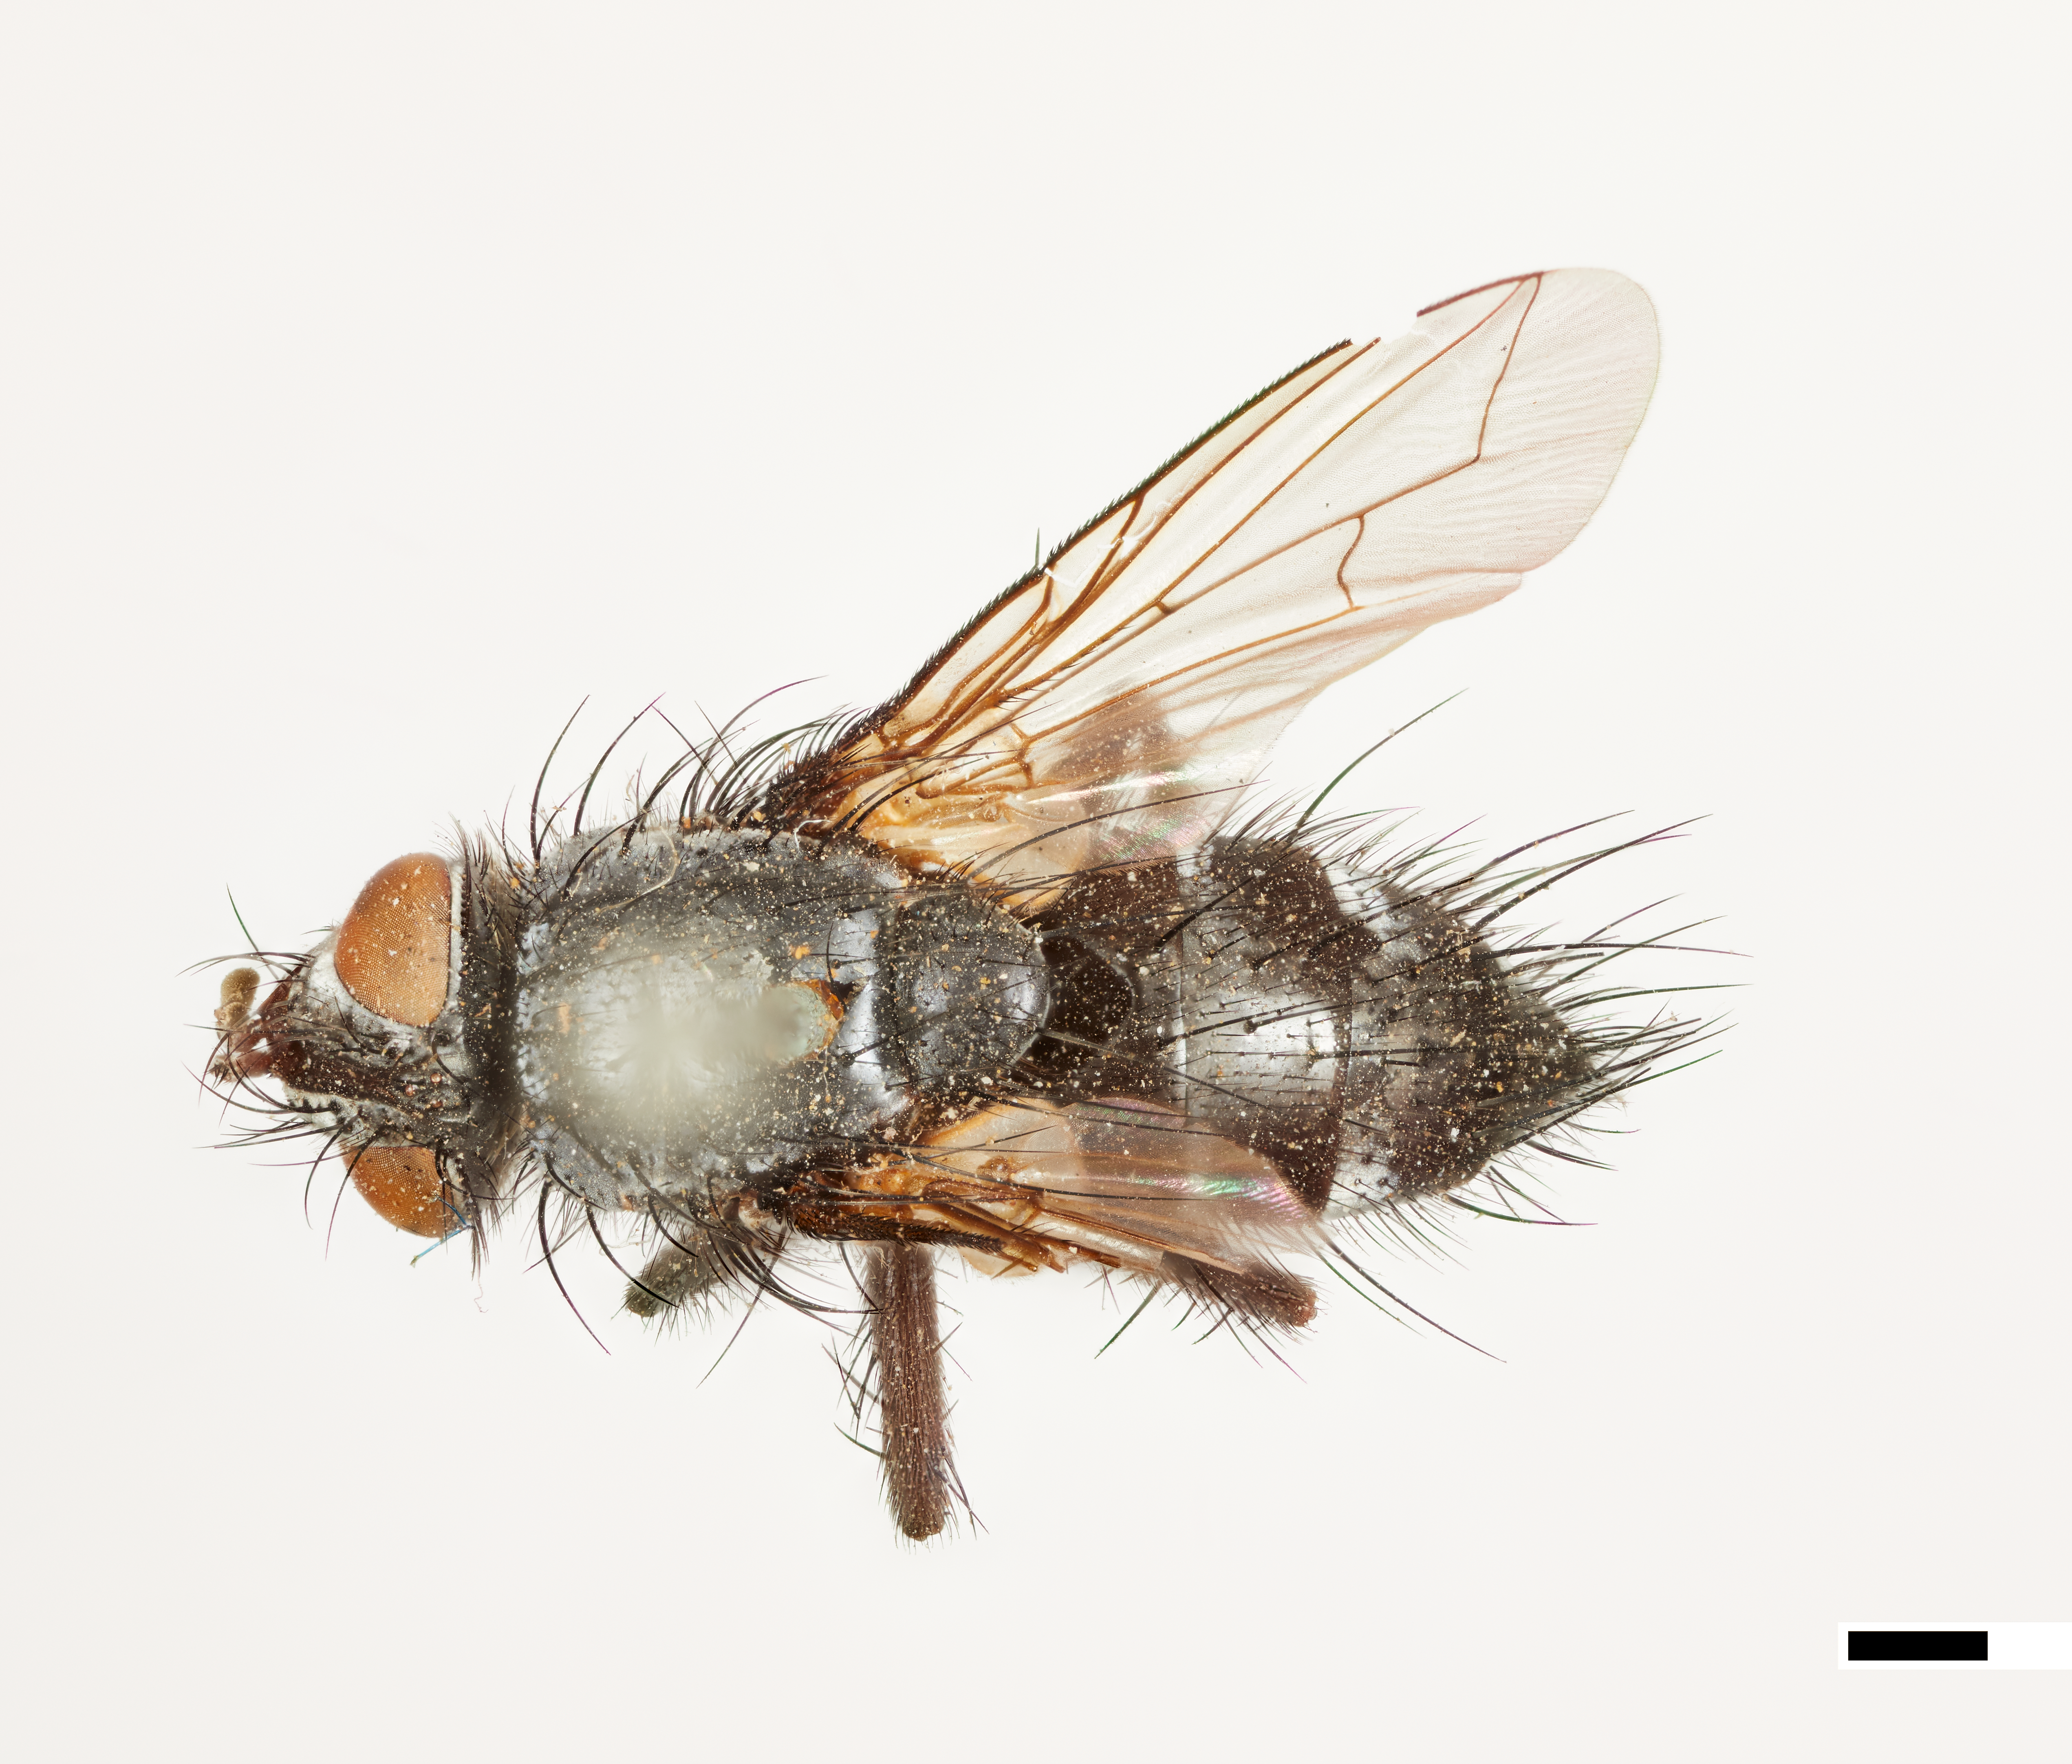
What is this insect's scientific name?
Masicera chaetoneura
